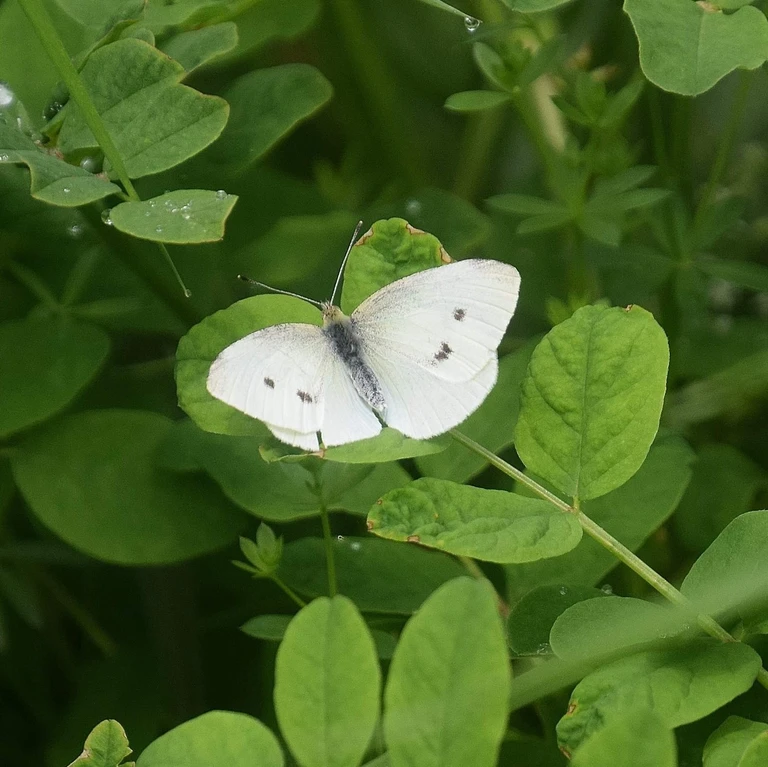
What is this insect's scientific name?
Pieris rapae
